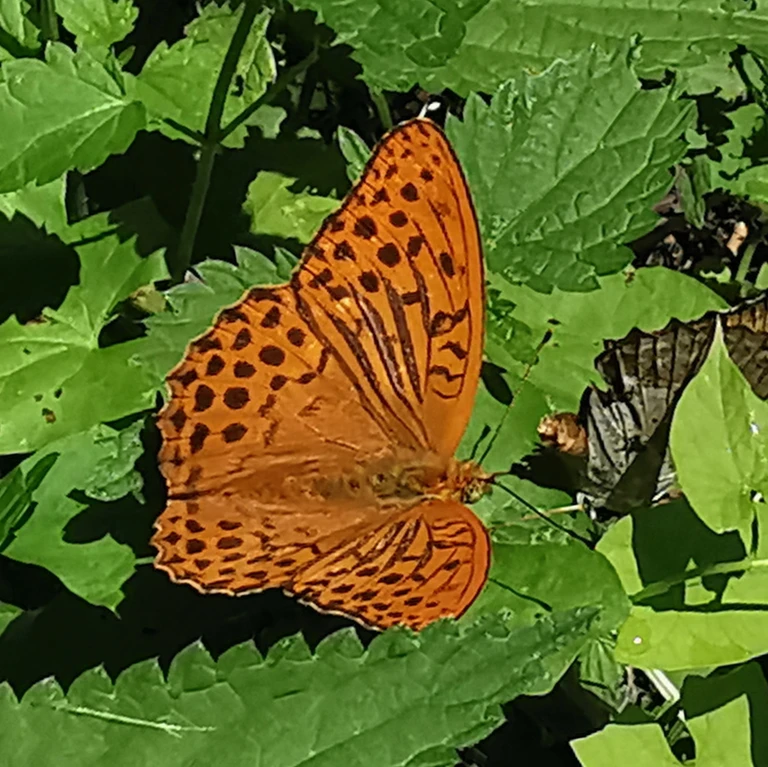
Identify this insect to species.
Argynnis paphia
